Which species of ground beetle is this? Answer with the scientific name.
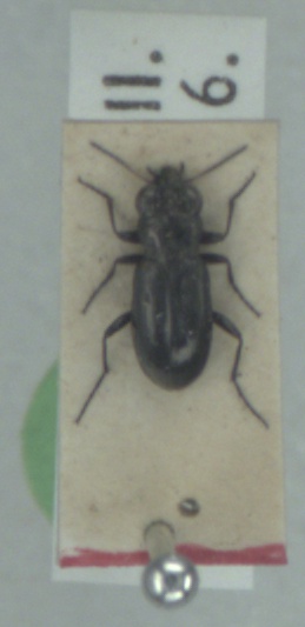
Notiophilus aquaticus
